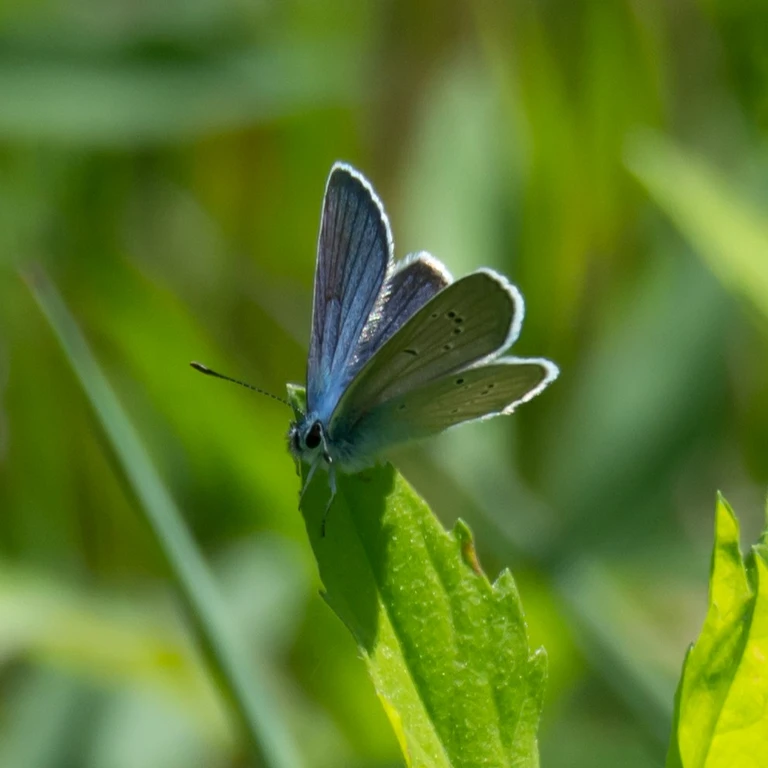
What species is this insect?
Cyaniris semiargus
